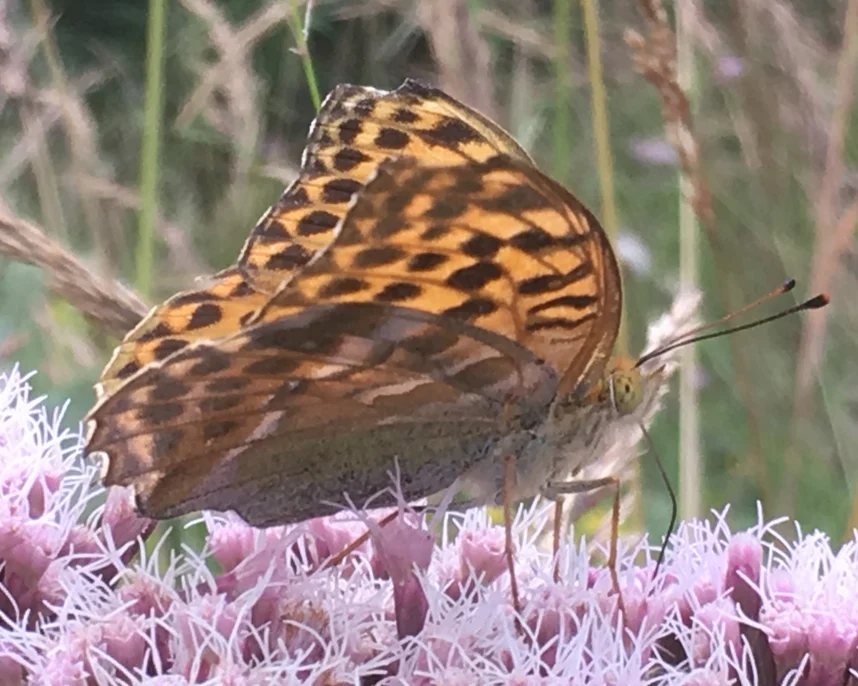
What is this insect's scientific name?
Argynnis paphia
